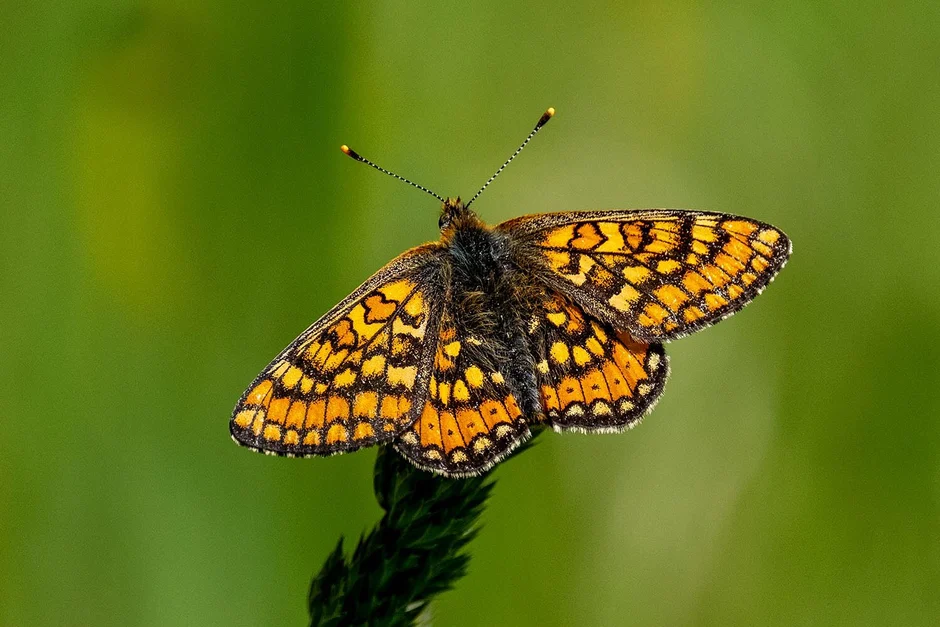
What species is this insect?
Euphydryas aurinia
